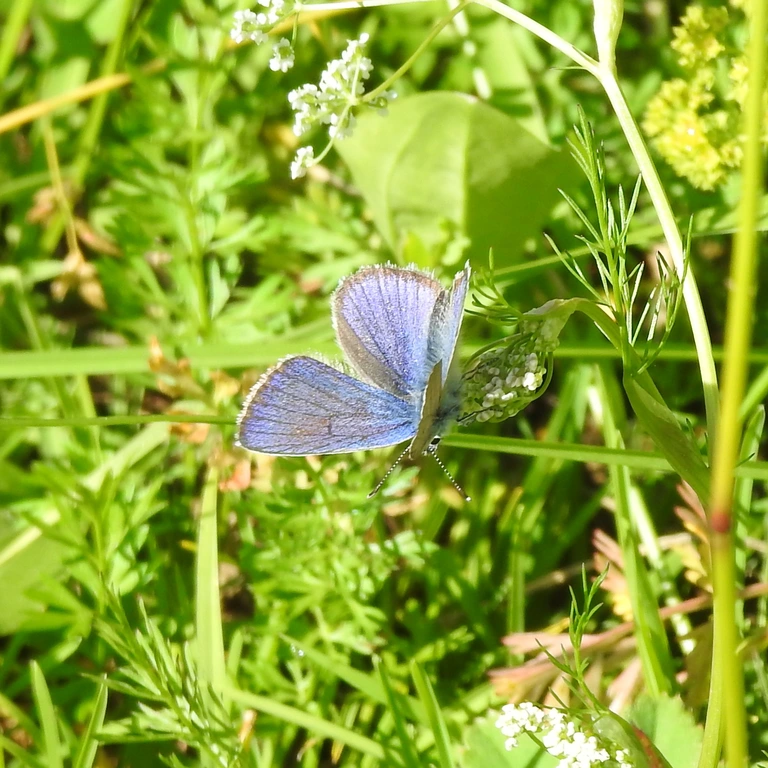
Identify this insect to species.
Cyaniris semiargus
